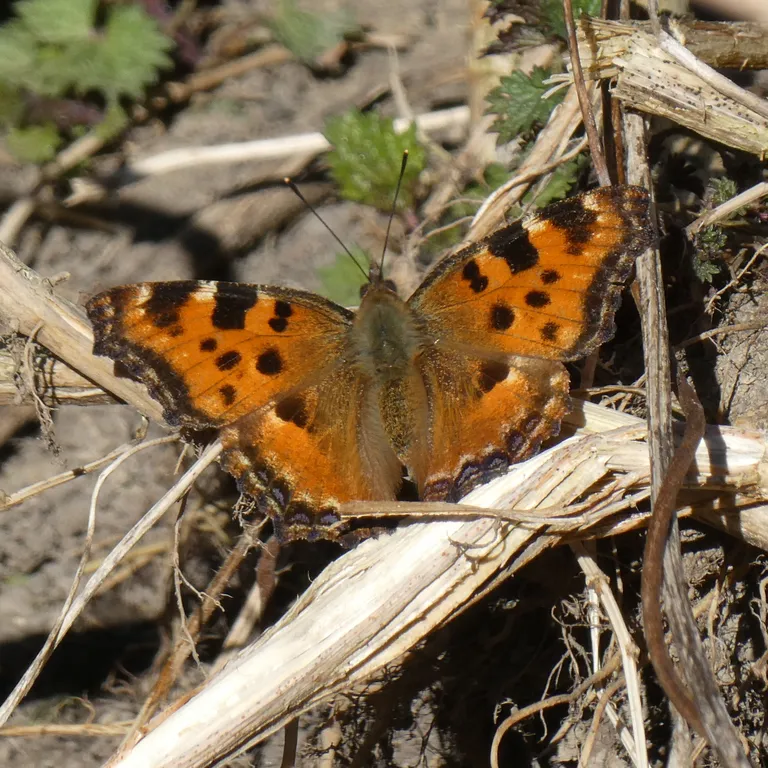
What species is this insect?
Nymphalis polychloros
